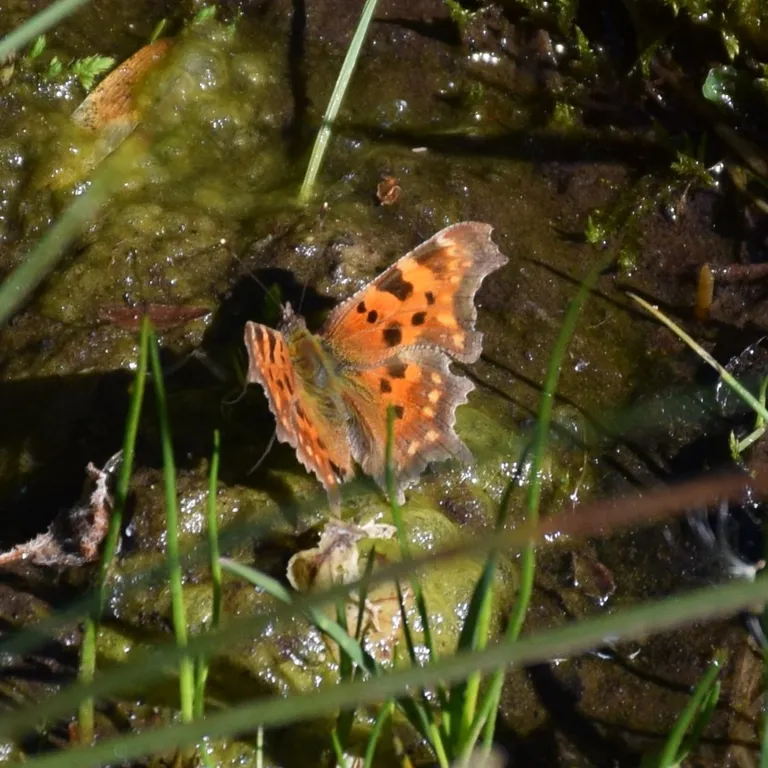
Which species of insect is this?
Polygonia c-album
